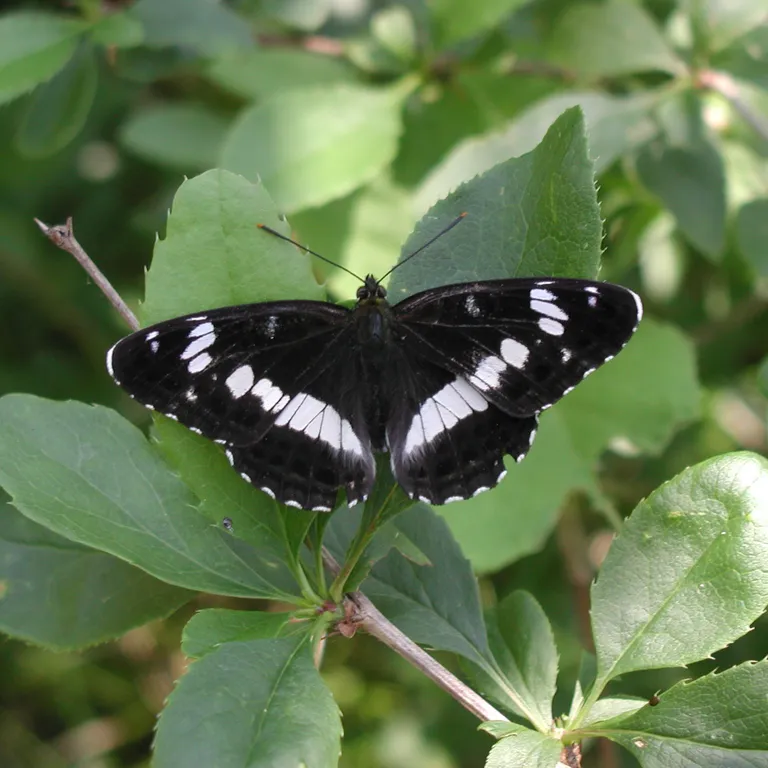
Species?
Limenitis camilla (also Ladoga camilla)
